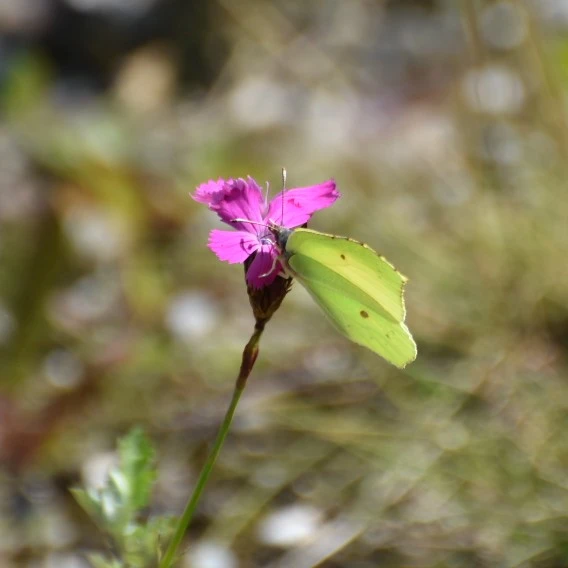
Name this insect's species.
Gonepteryx rhamni
